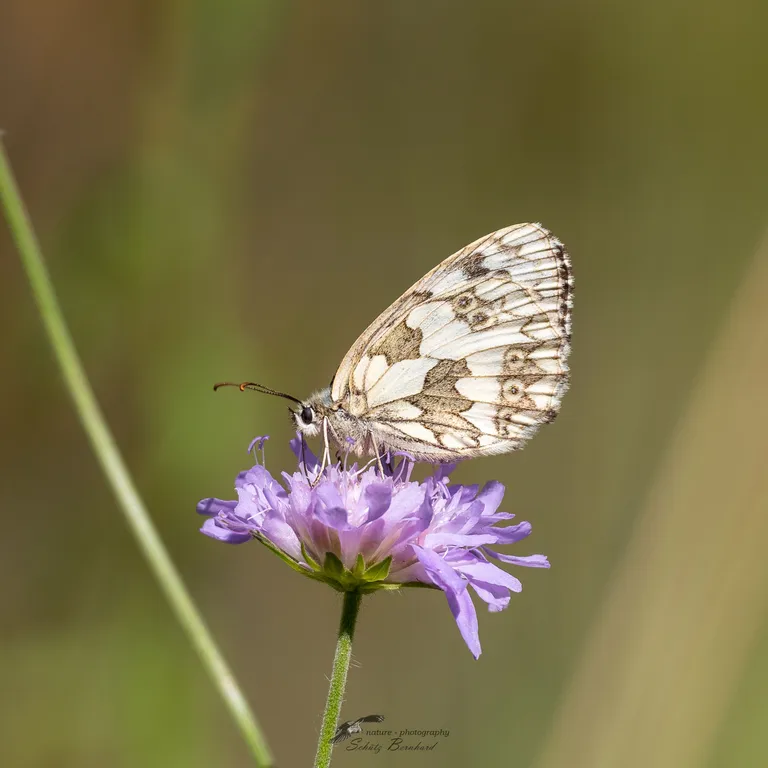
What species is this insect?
Melanargia galathea
